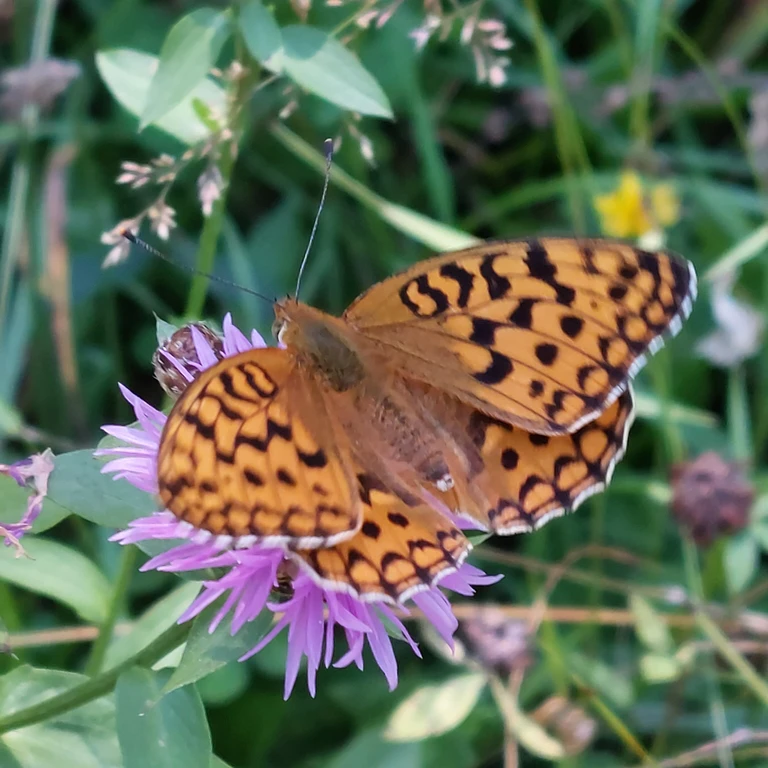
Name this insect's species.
Fabriciana adippe
